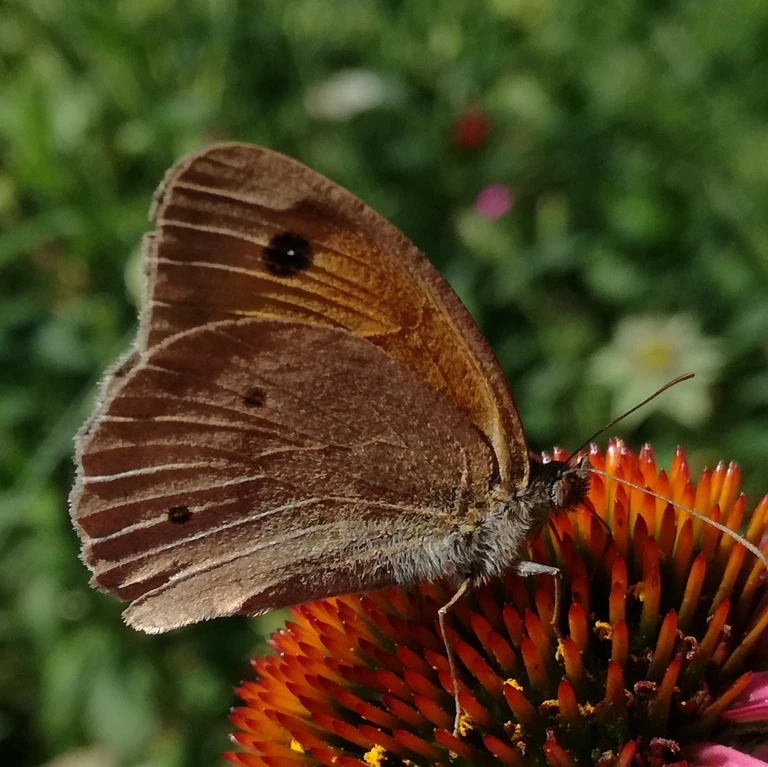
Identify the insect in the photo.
Maniola jurtina
